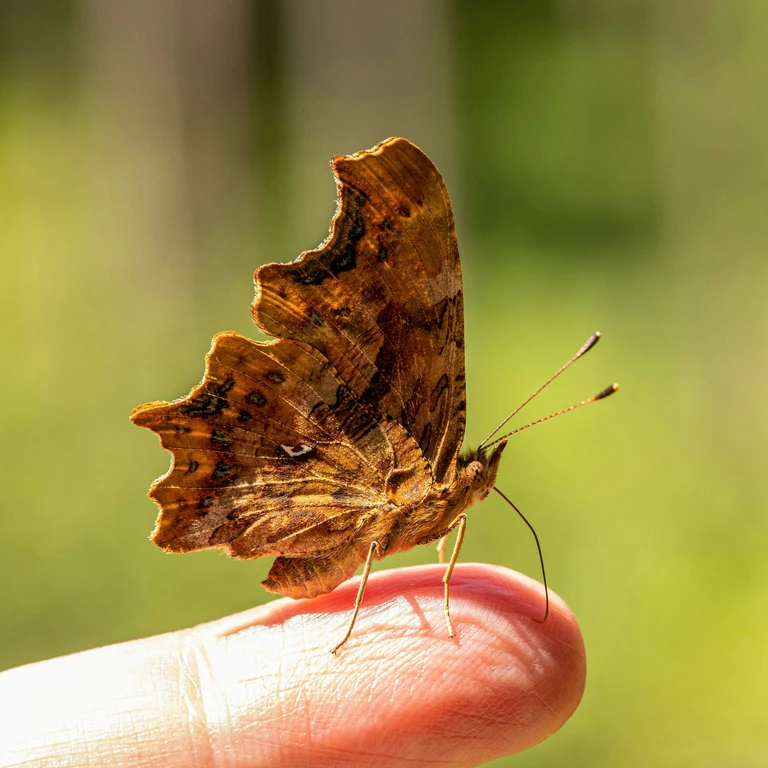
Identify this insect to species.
Polygonia c-album
